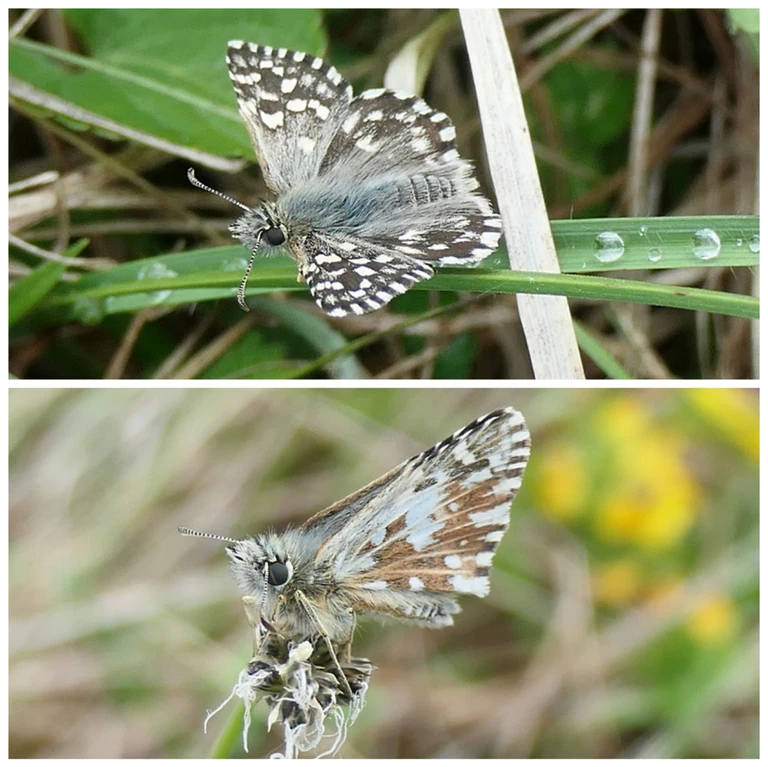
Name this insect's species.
Pyrgus malvae
